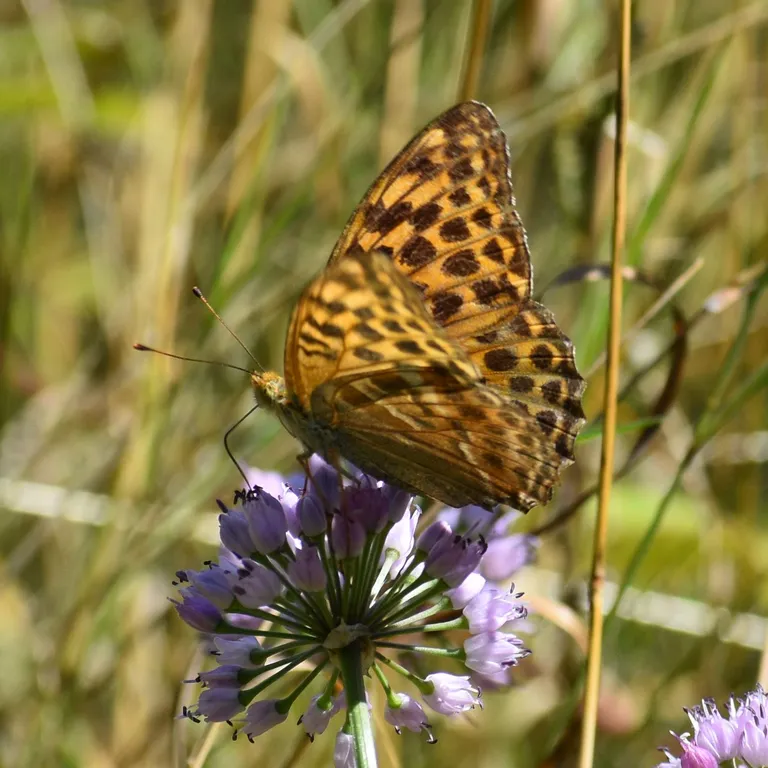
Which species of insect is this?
Argynnis paphia
